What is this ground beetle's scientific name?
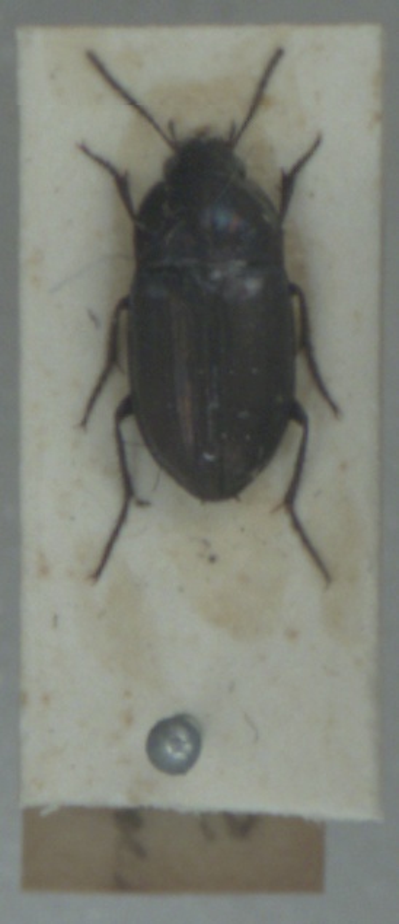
Amara famelica
